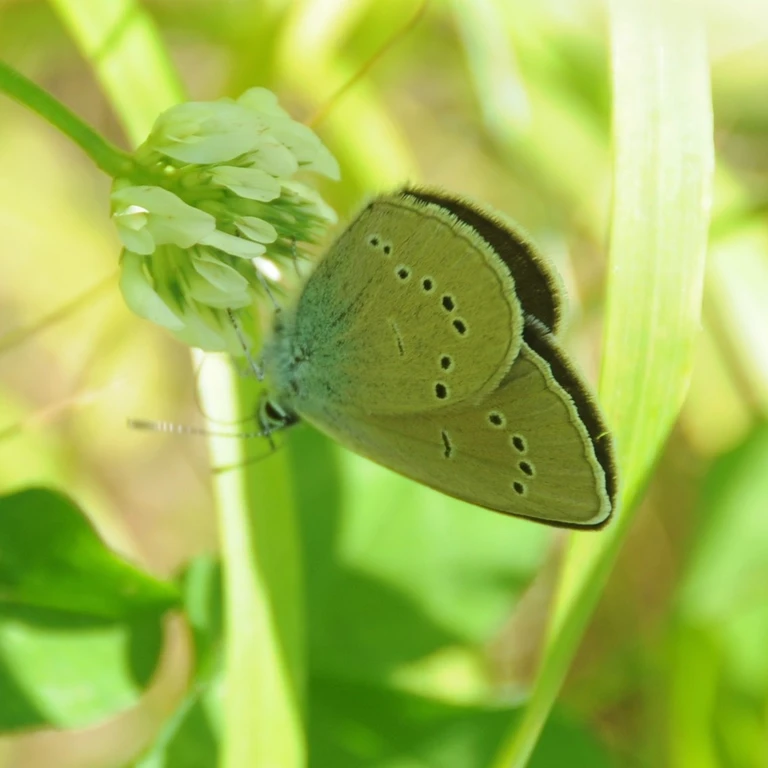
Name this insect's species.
Cyaniris semiargus
